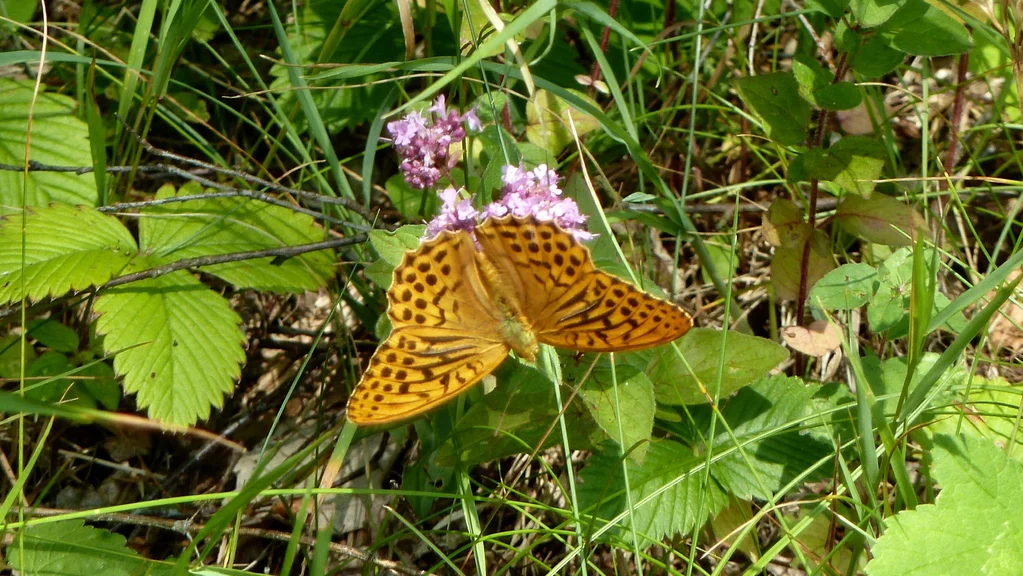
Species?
Argynnis paphia
